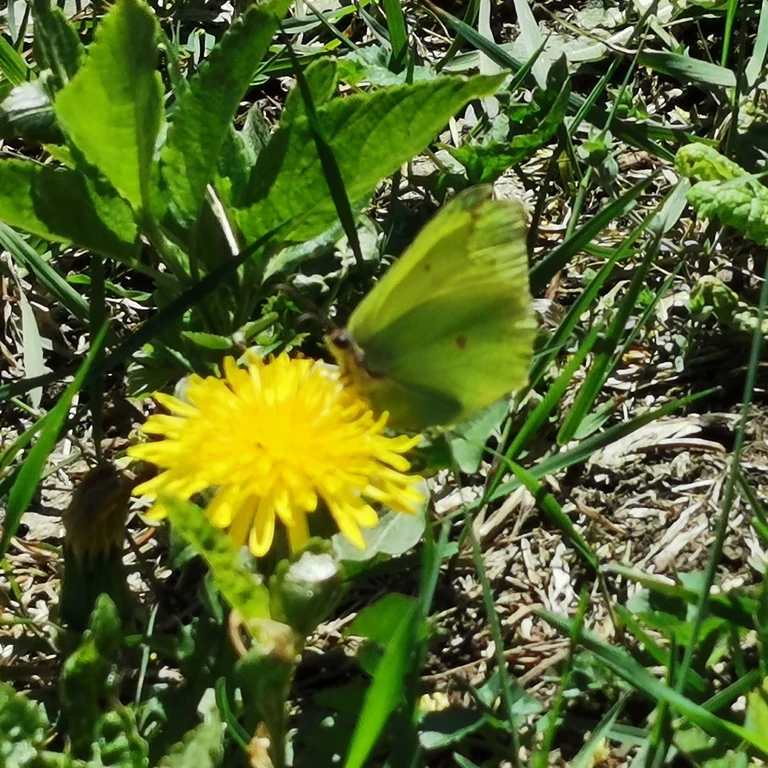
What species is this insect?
Gonepteryx rhamni
